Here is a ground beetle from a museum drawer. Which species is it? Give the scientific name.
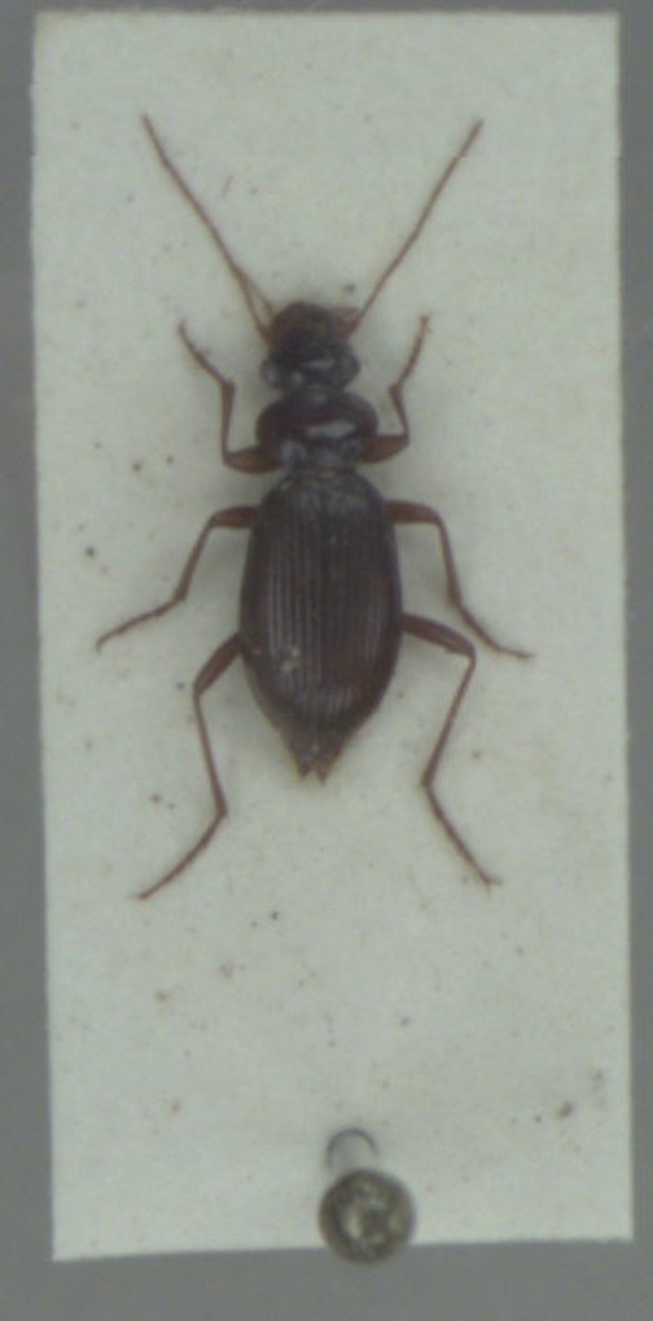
Leistus ferrugineus
